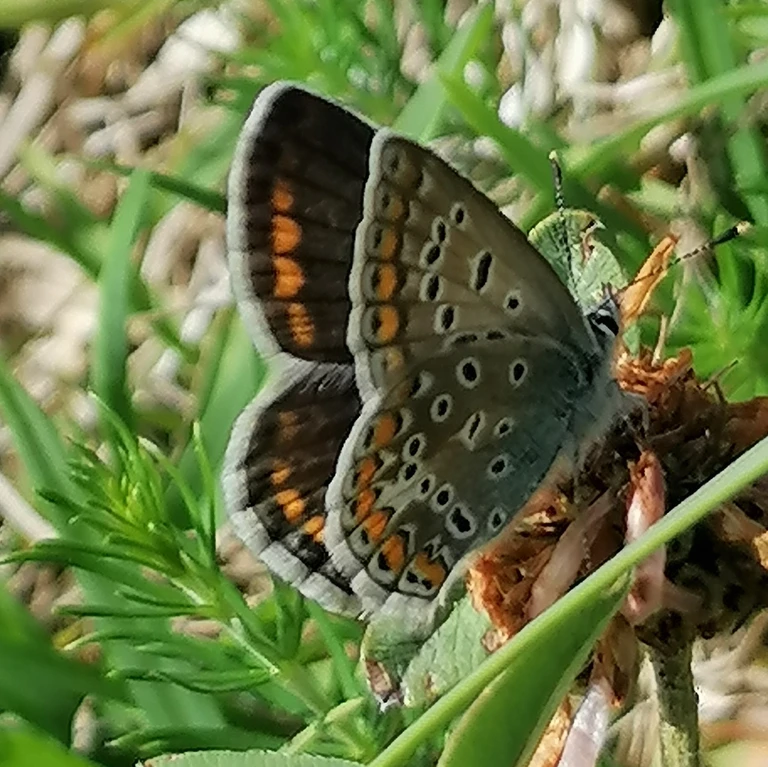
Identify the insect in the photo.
Polyommatus icarus
